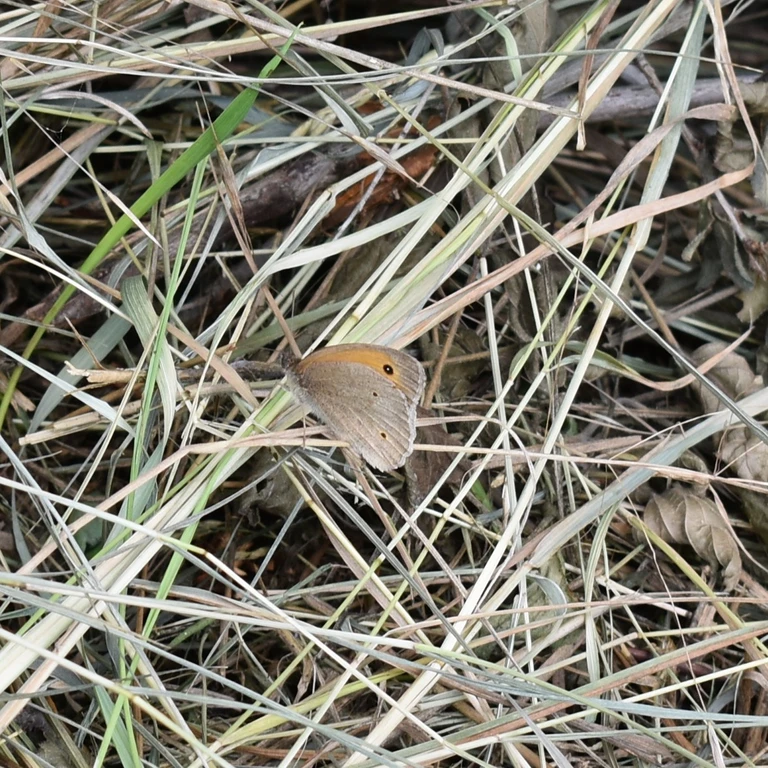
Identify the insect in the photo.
Maniola jurtina
